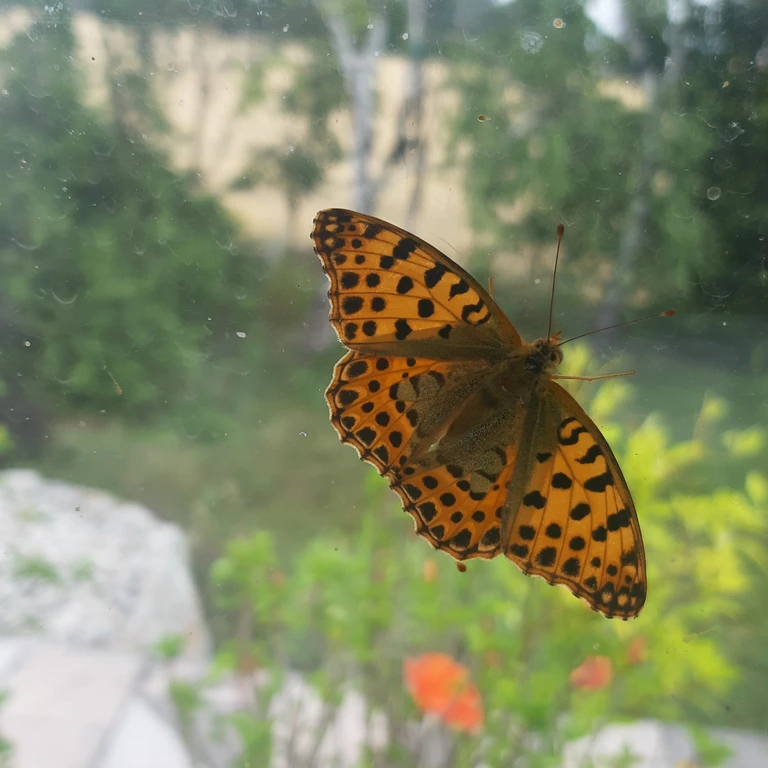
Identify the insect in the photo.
Issoria lathonia
